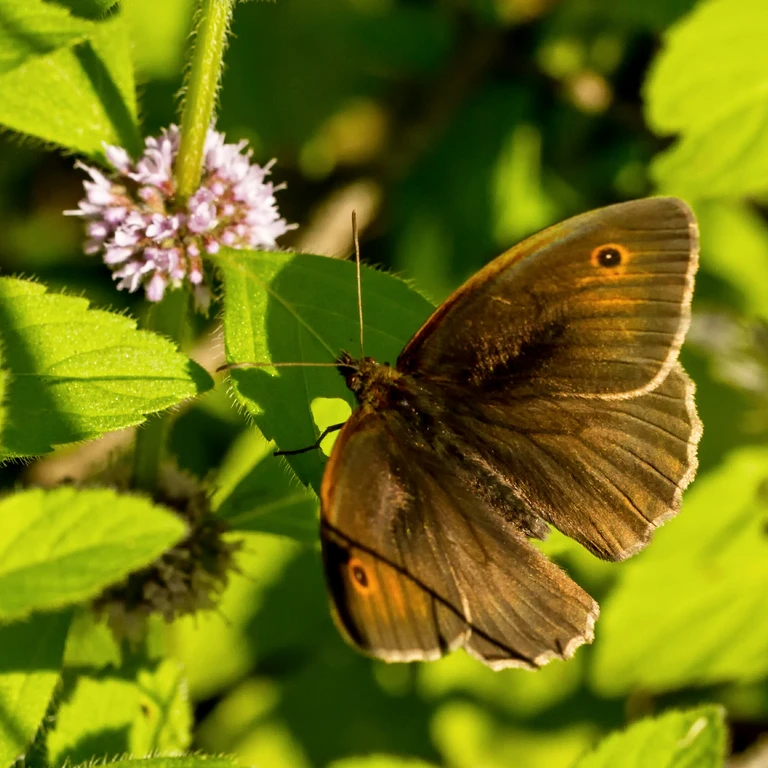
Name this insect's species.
Maniola jurtina
